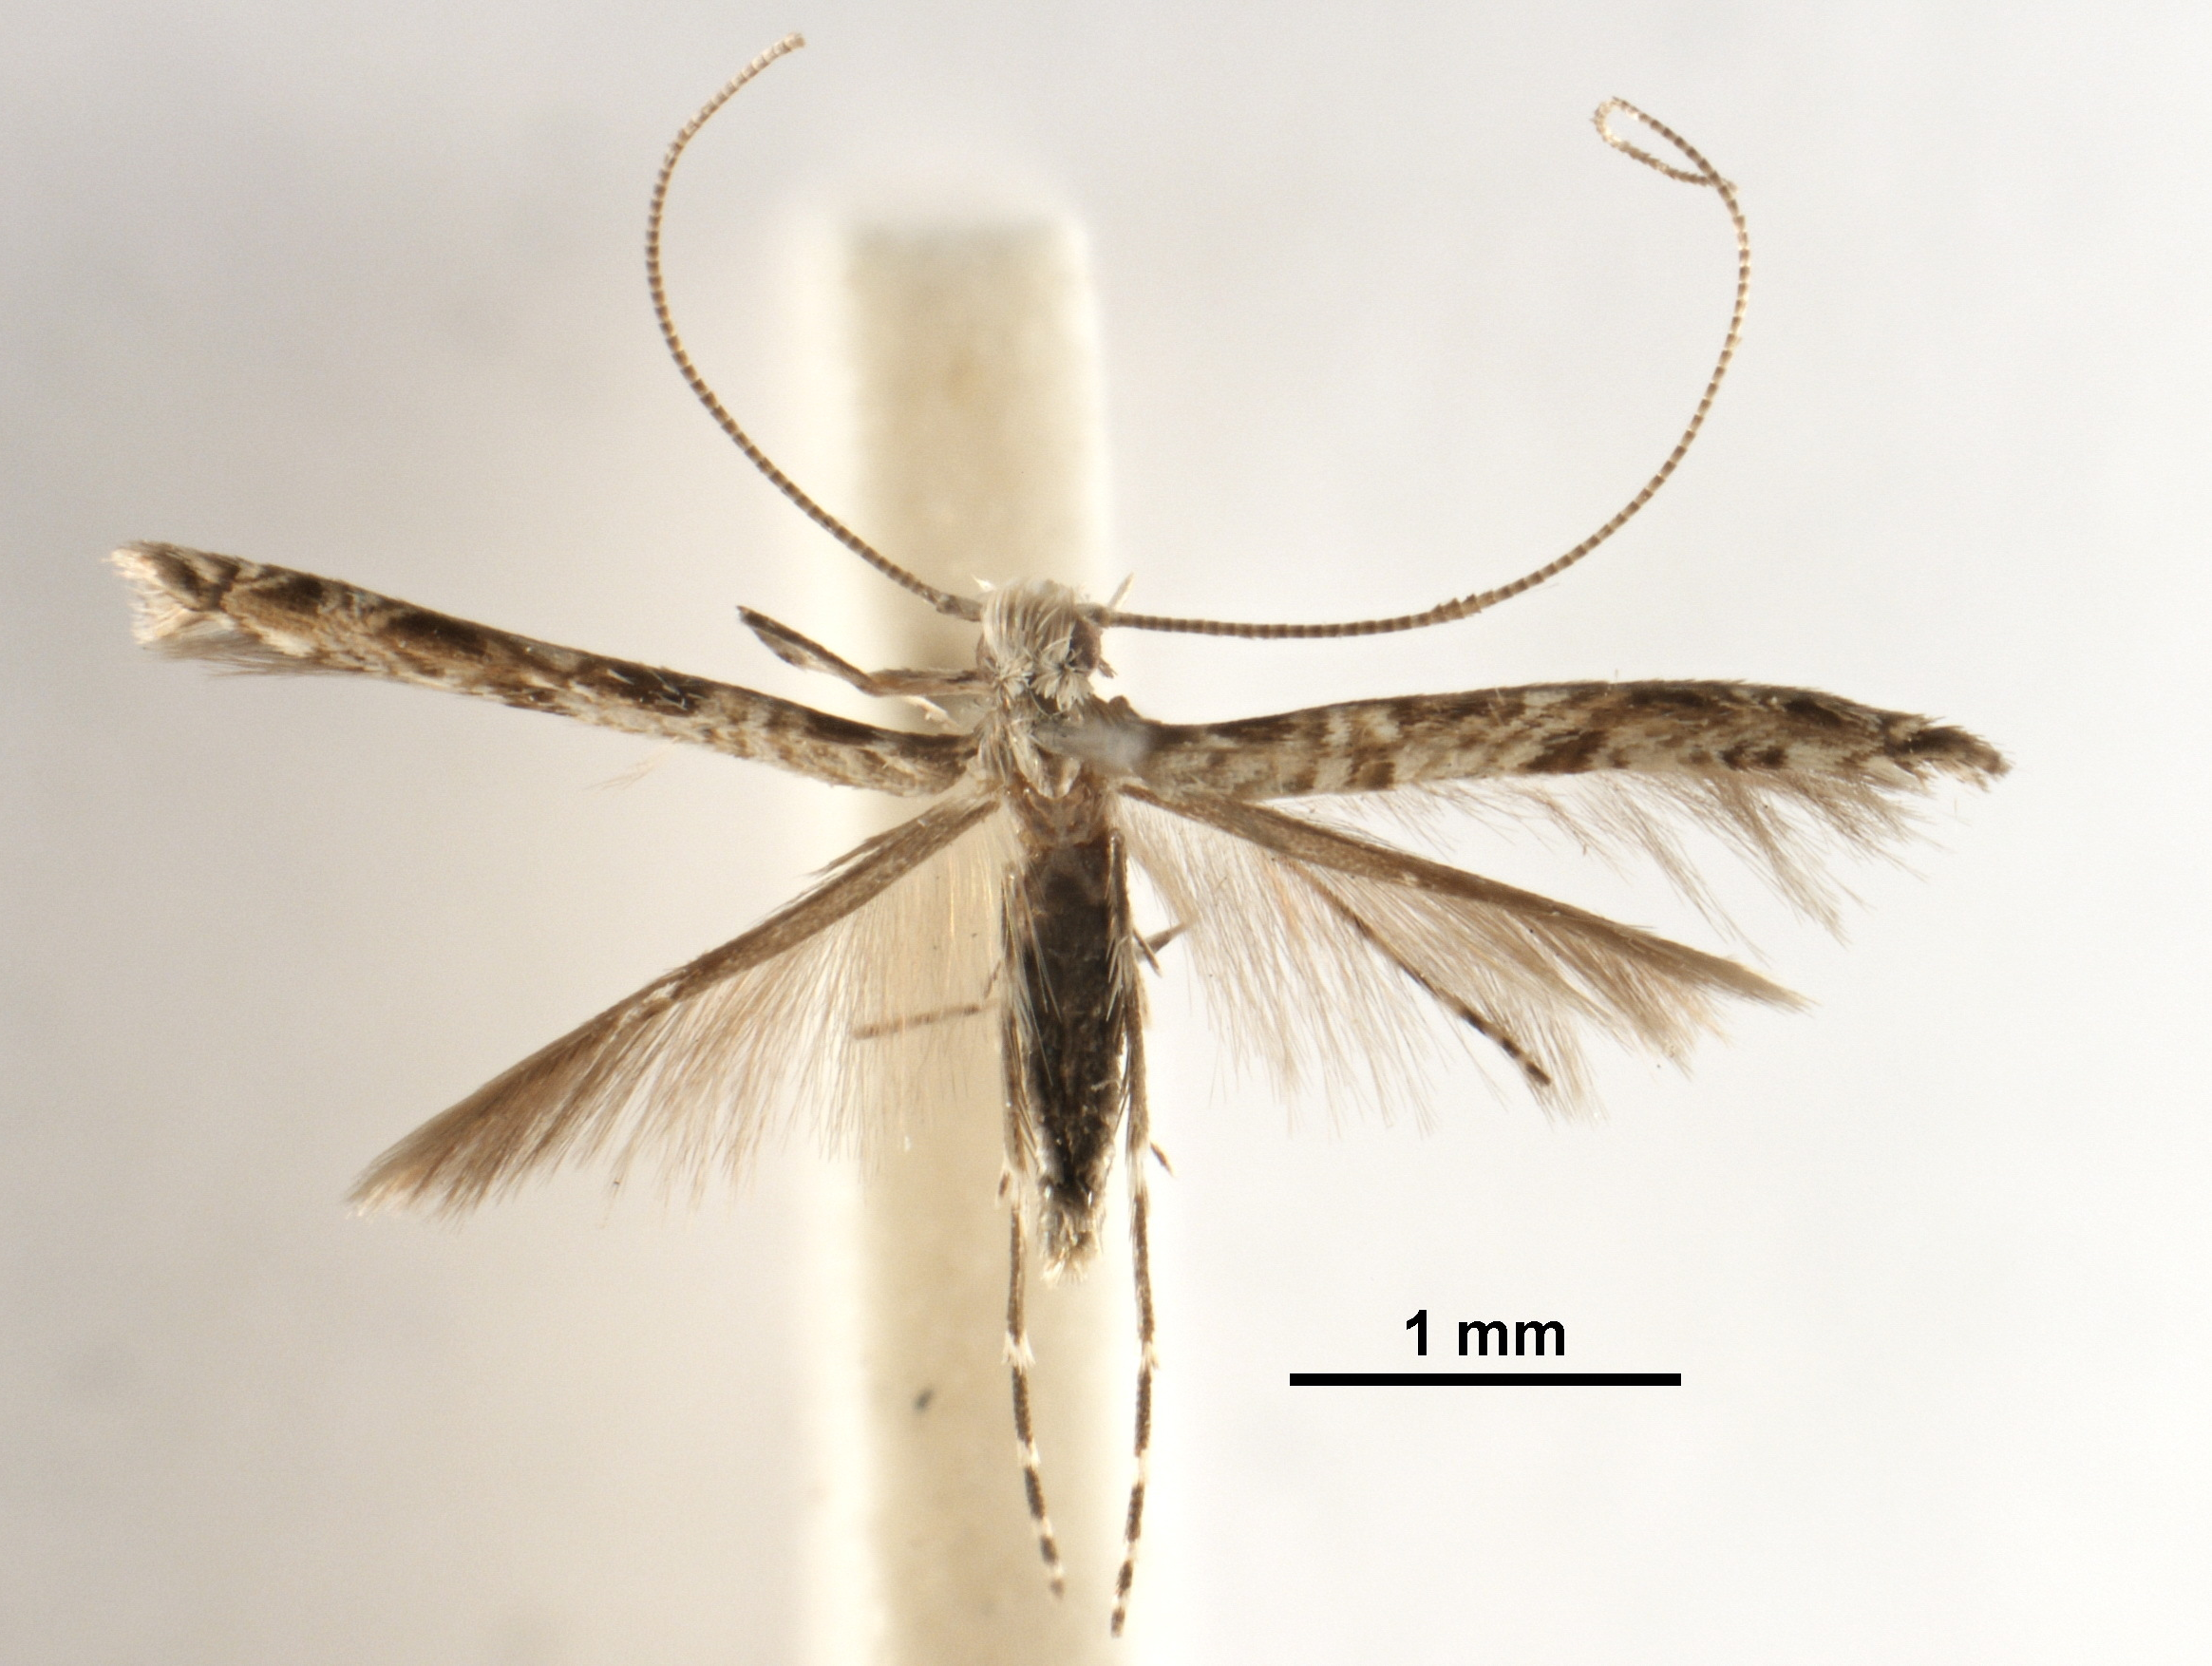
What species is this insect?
Acrocercops psaliodes
